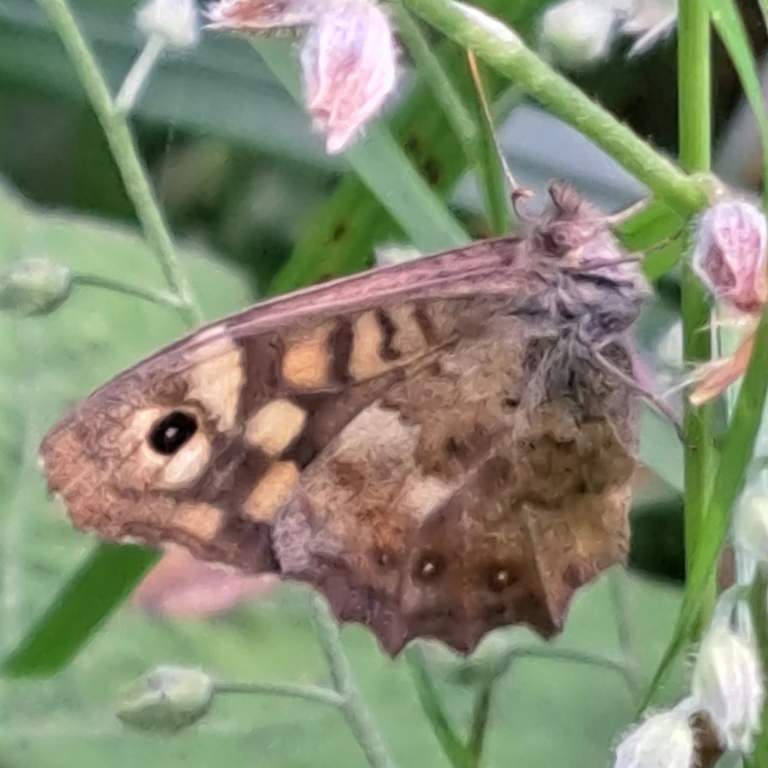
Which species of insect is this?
Pararge aegeria
